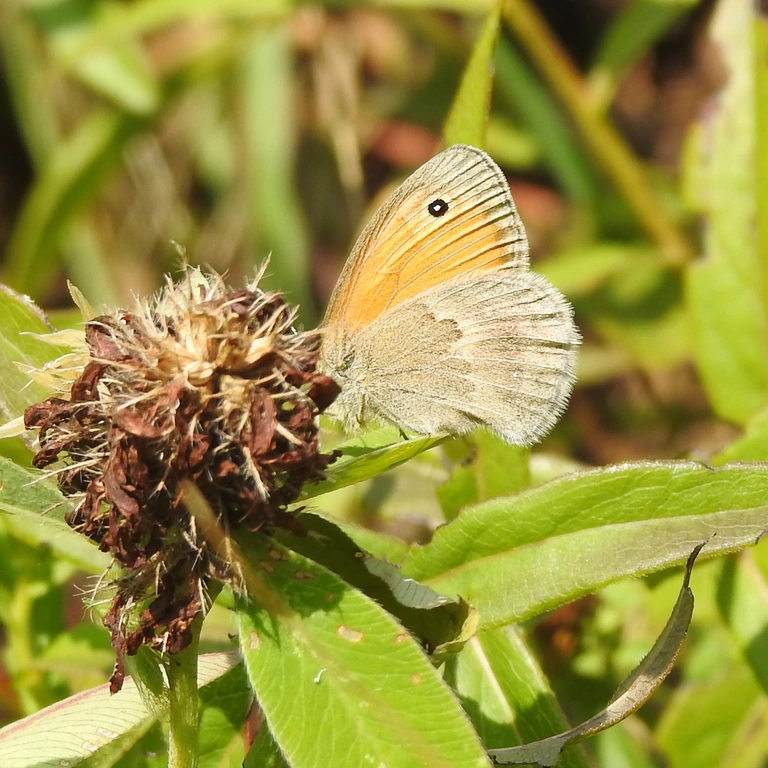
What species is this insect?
Coenonympha pamphilus
